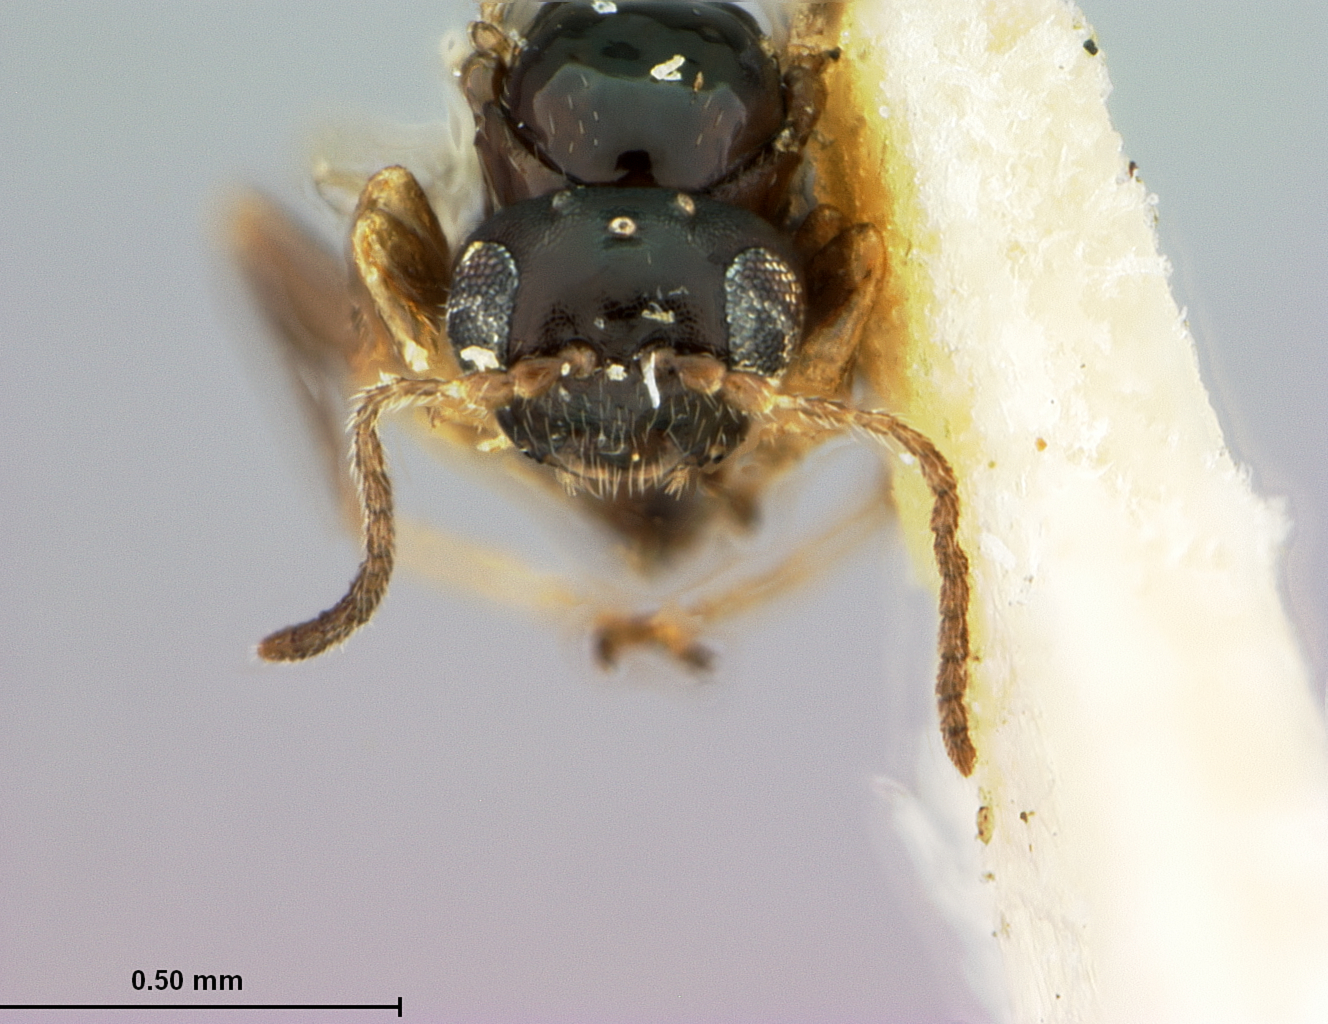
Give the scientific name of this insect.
Neuroterus saltarius
